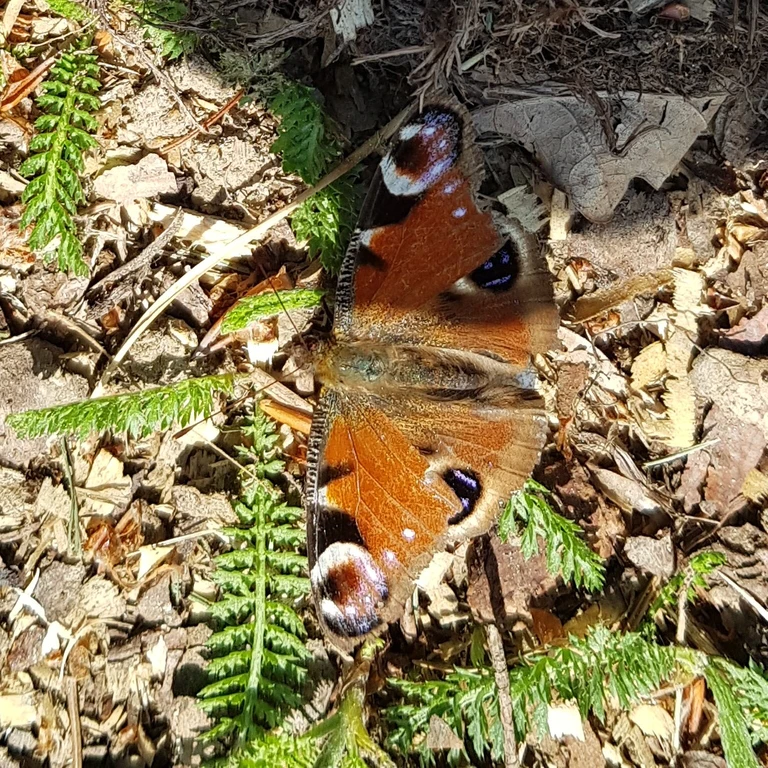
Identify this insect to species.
Aglais io
